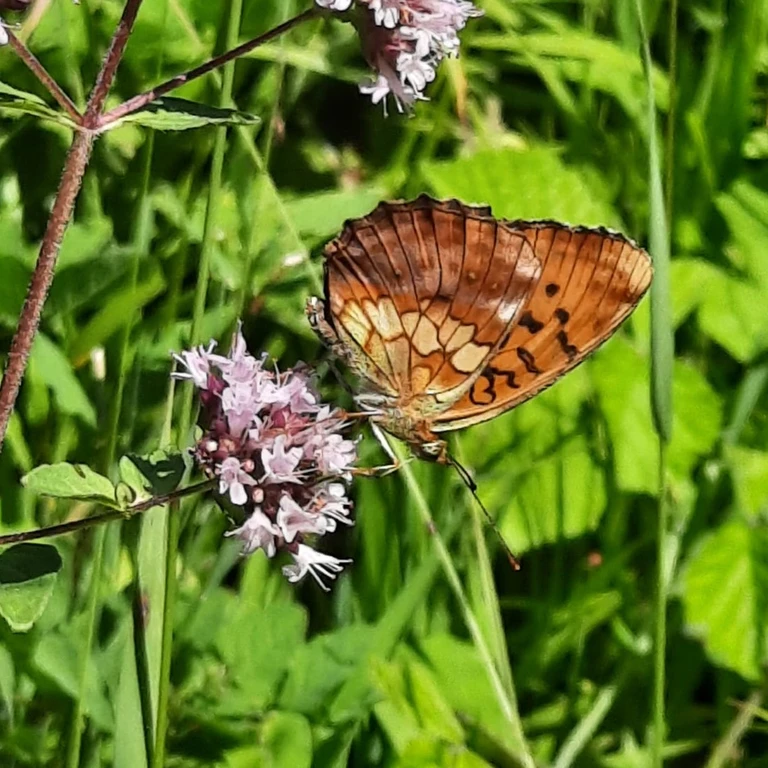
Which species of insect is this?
Brenthis daphne
